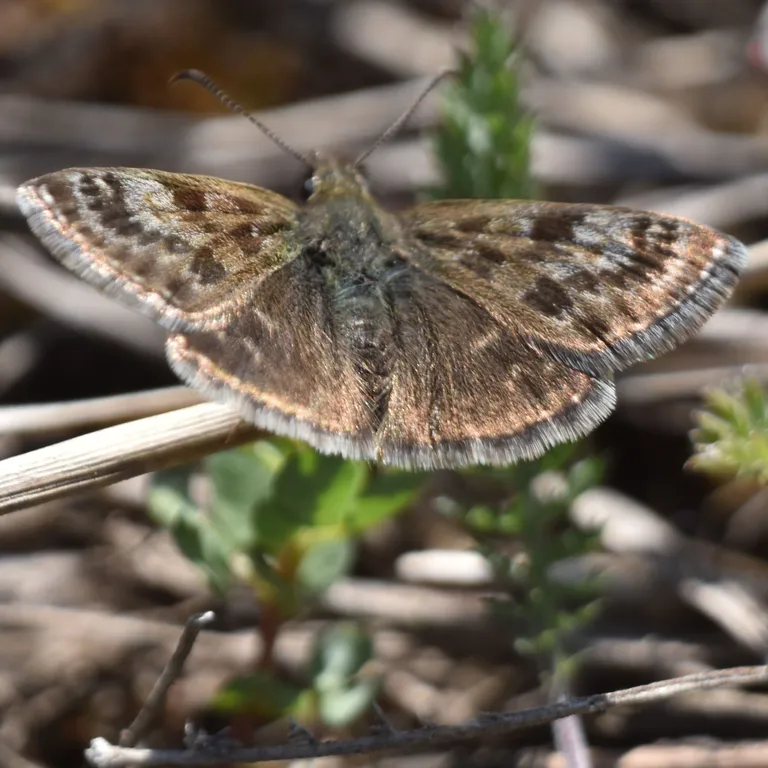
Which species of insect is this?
Erynnis tages
